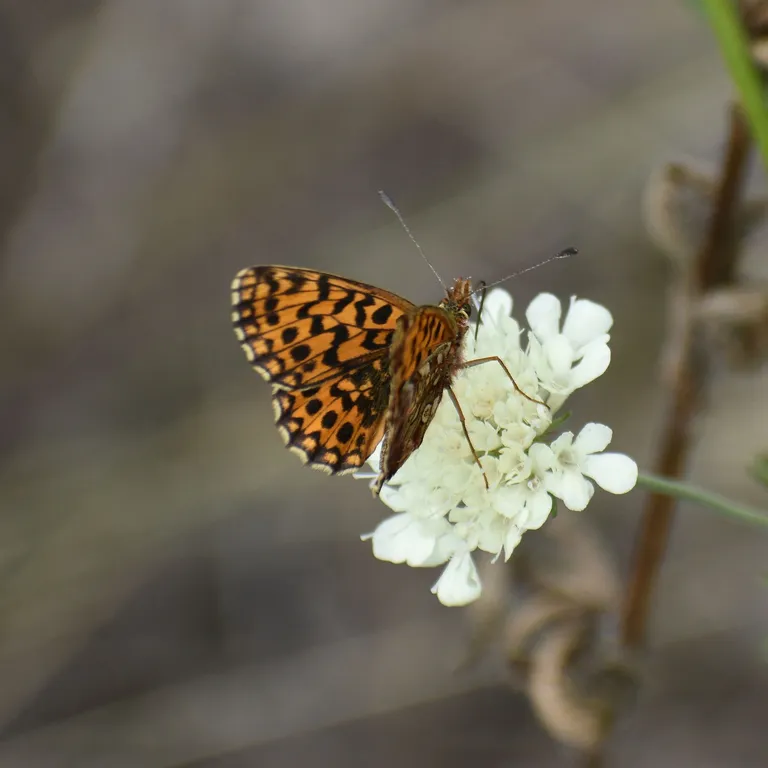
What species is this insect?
Boloria dia
